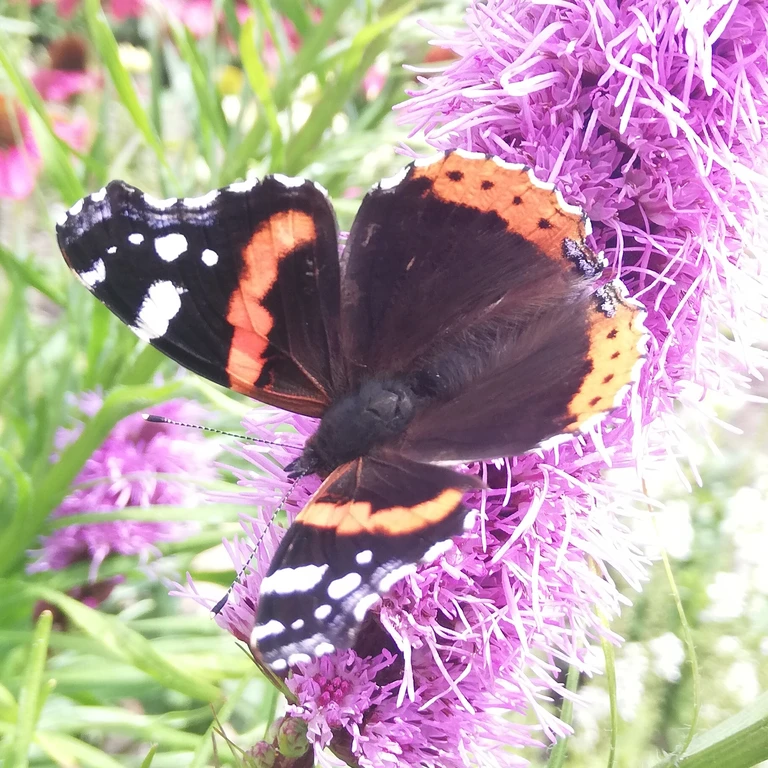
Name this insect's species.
Vanessa atalanta
